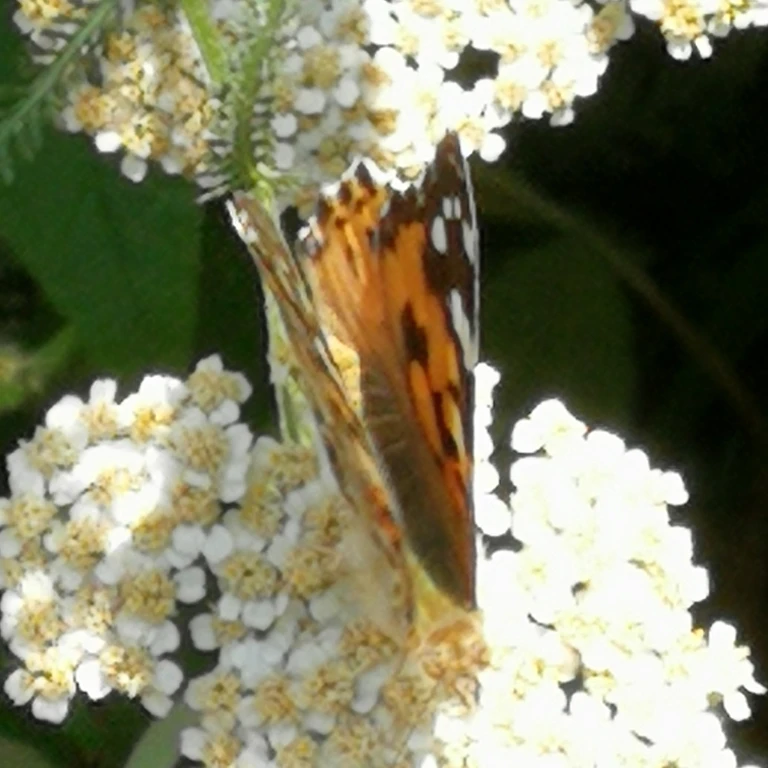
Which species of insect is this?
Vanessa cardui
